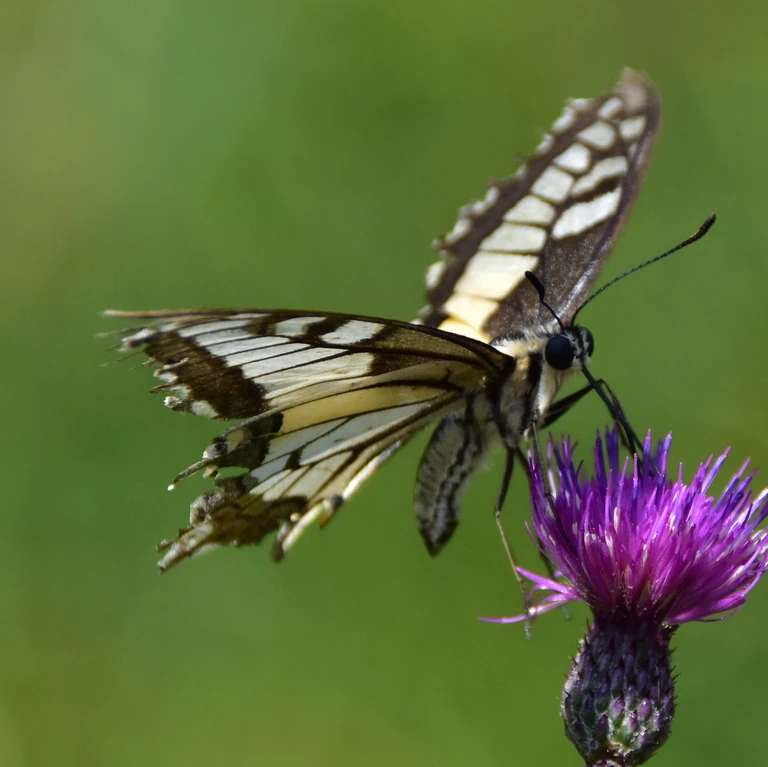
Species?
Papilio machaon
